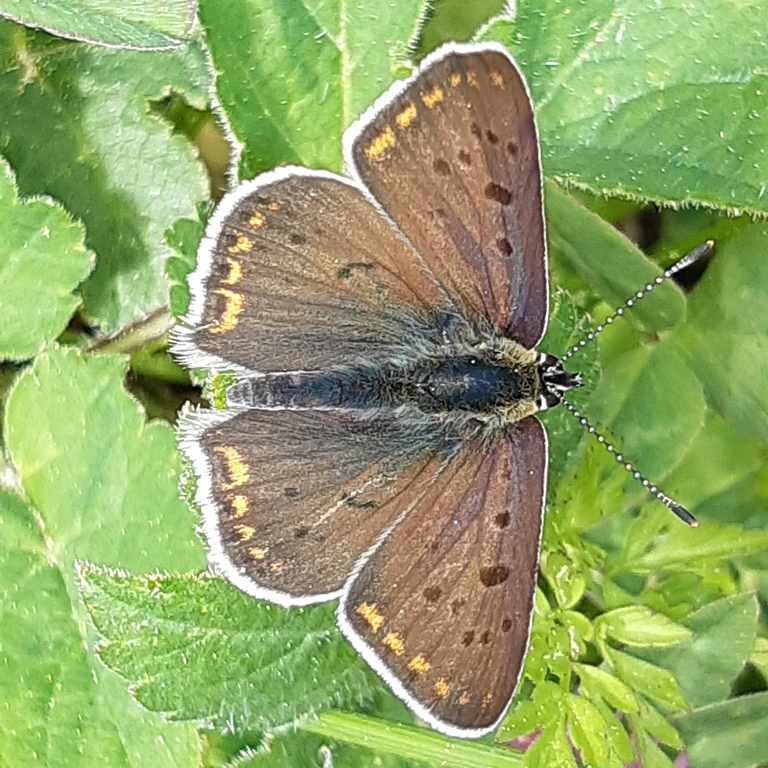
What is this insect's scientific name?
Lycaena tityrus (also Loweia tityrus)
